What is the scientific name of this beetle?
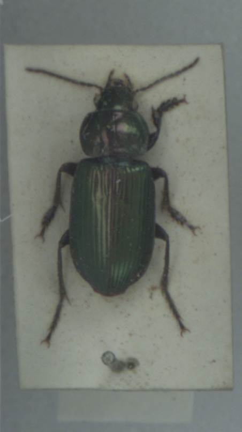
Anisodactylus poeciloides
